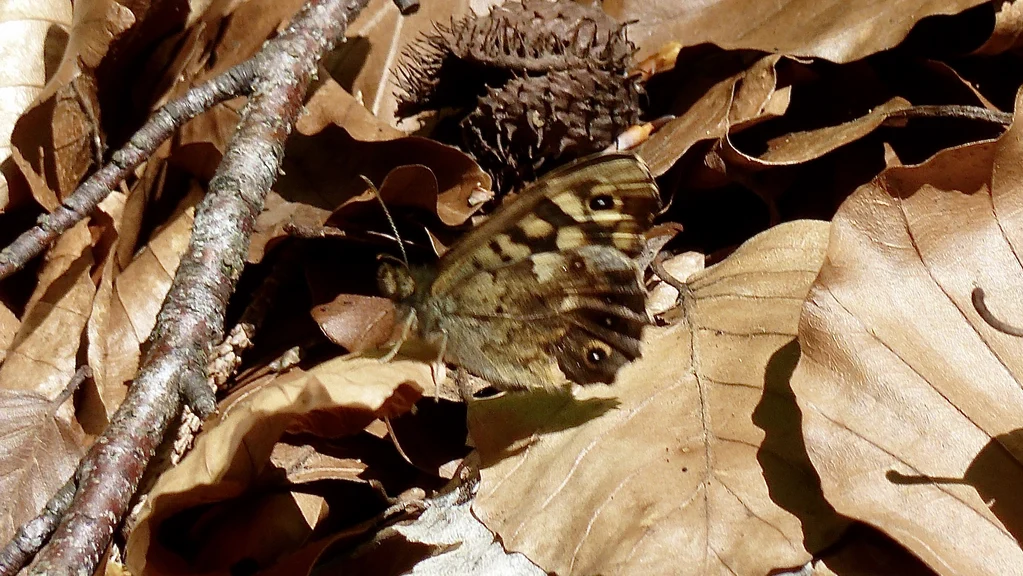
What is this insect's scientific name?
Pararge aegeria
